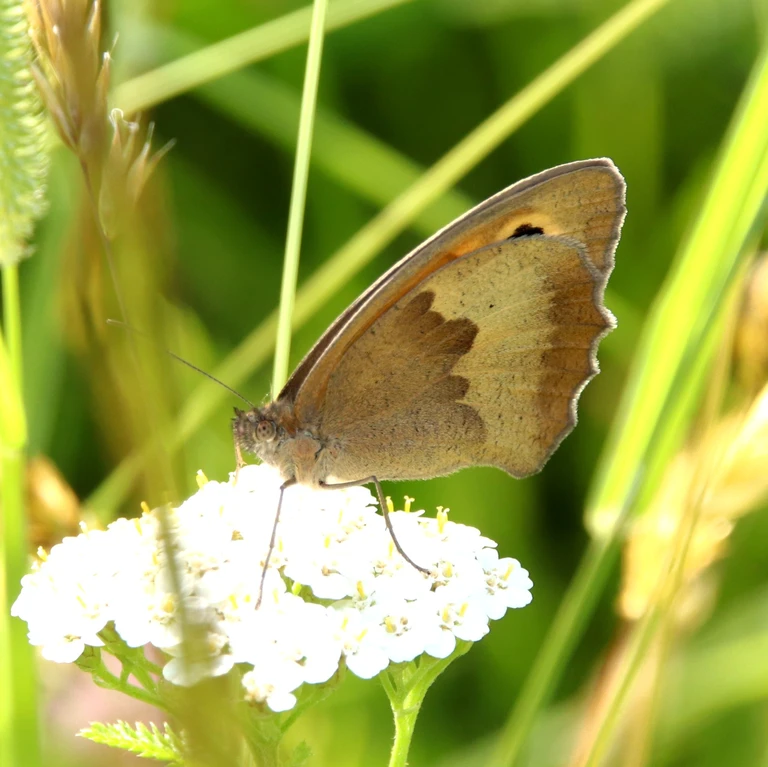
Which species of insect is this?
Maniola jurtina
